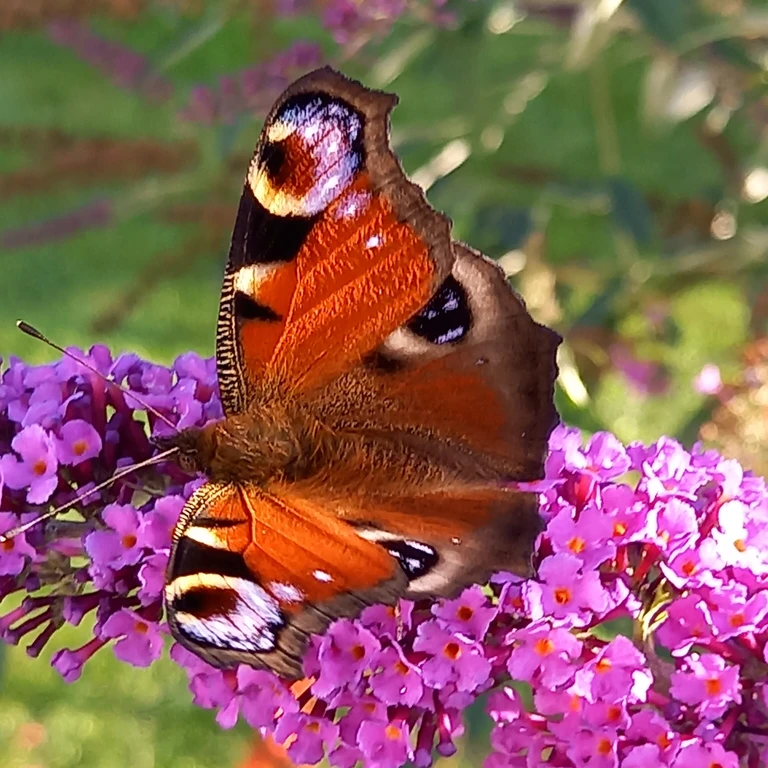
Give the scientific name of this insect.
Aglais io
